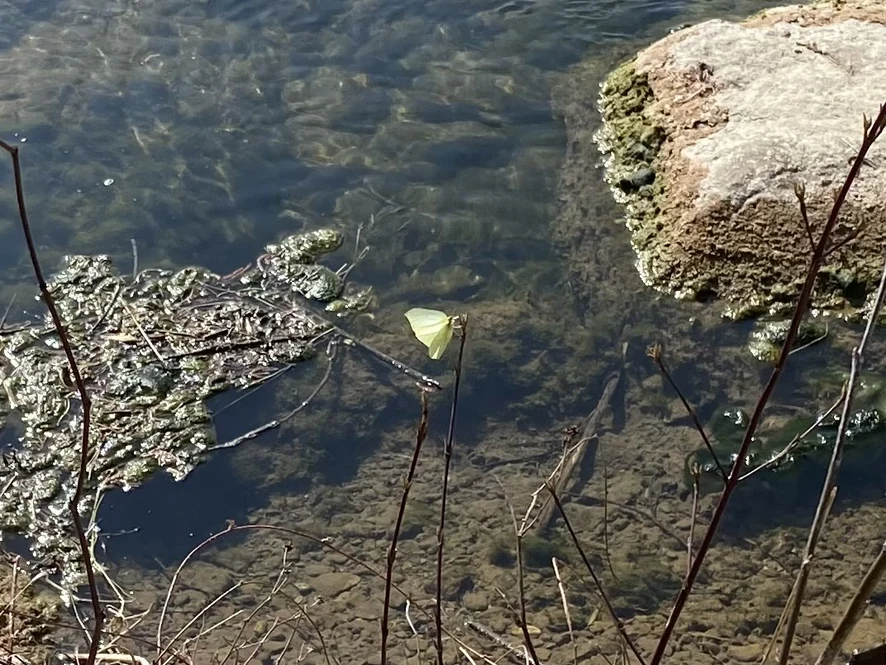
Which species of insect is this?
Gonepteryx rhamni
